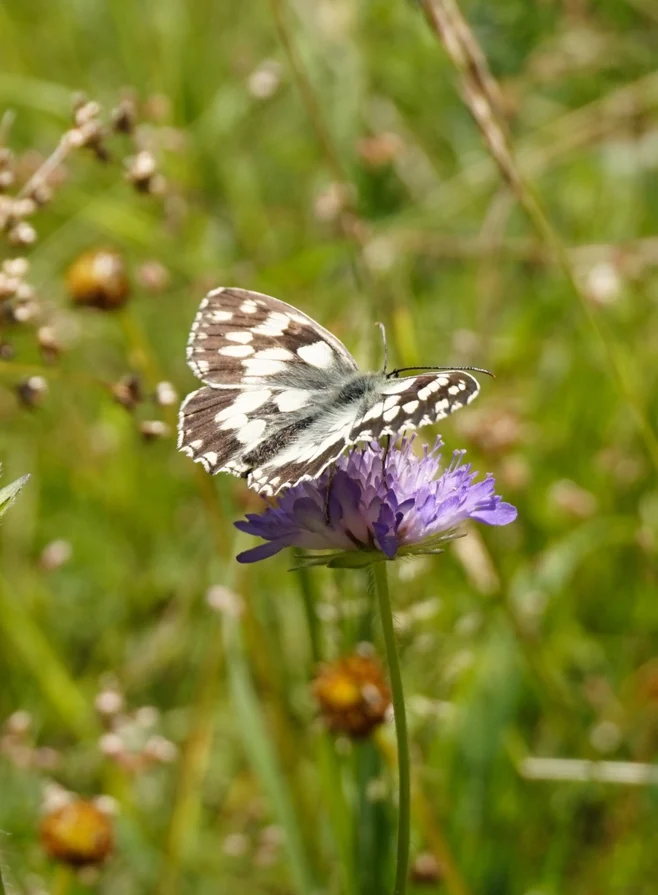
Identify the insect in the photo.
Melanargia galathea
